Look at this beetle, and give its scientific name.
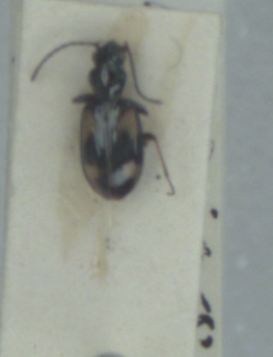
Bembidion illigeri
